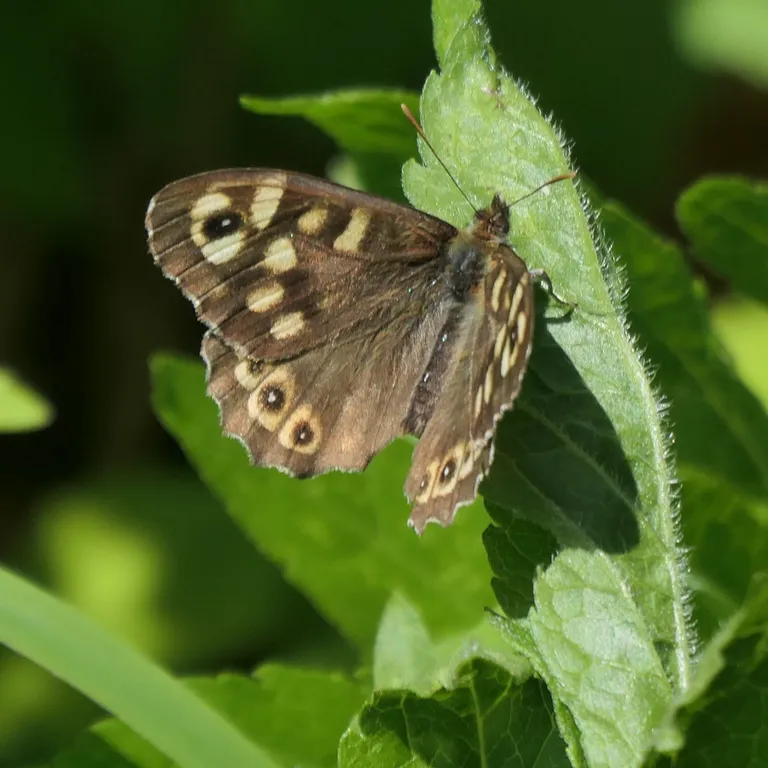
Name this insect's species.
Pararge aegeria
